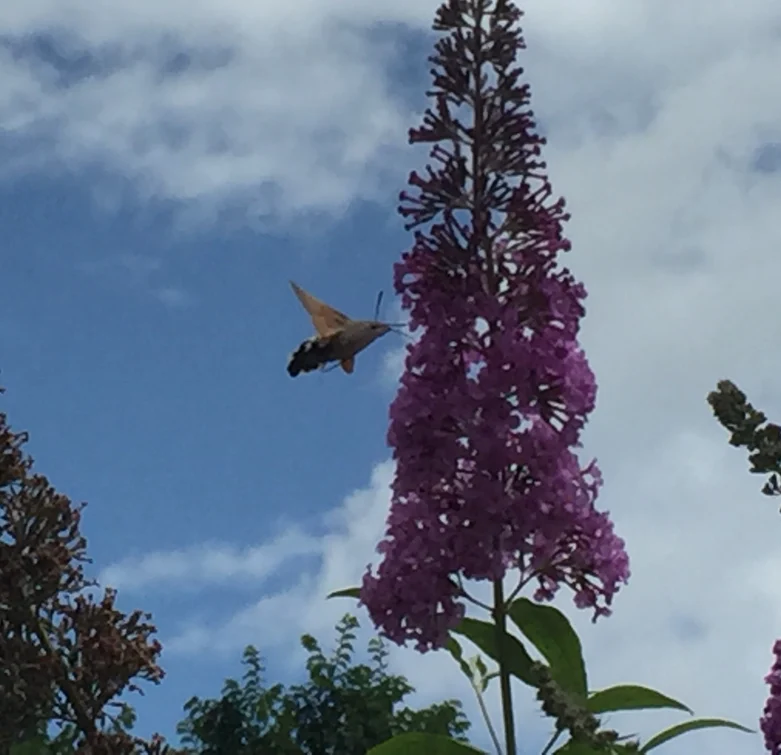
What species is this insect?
Macroglossum stellatarum
